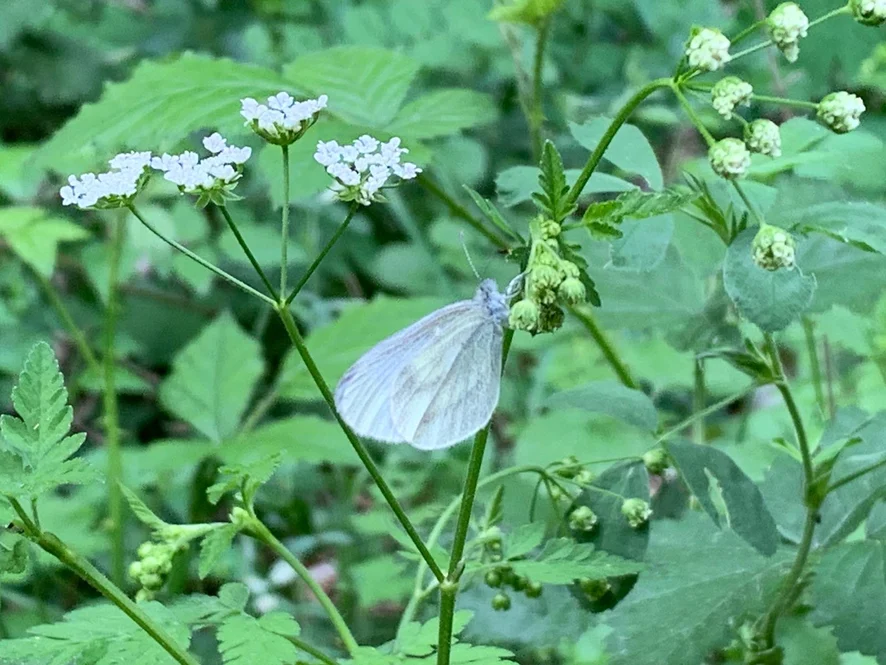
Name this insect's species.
Leptidea sinapis/juvernica
